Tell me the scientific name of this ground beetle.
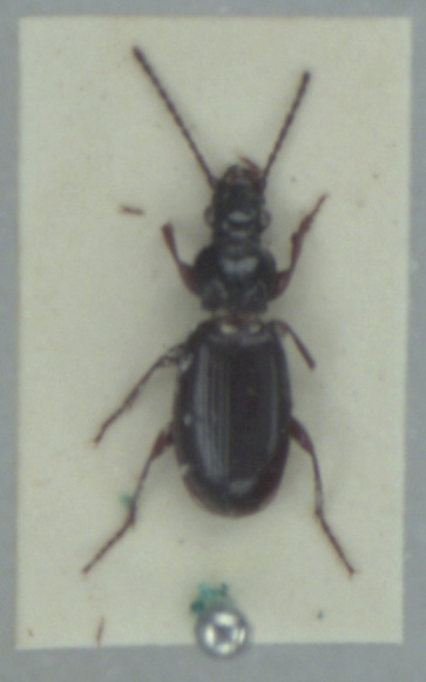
Patrobus assimilis
